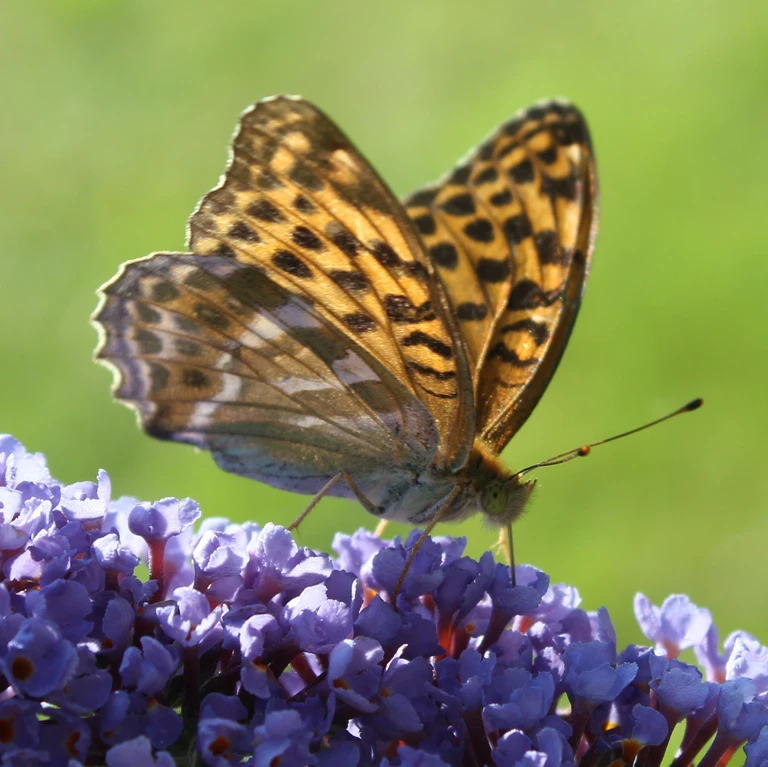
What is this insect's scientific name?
Argynnis paphia
